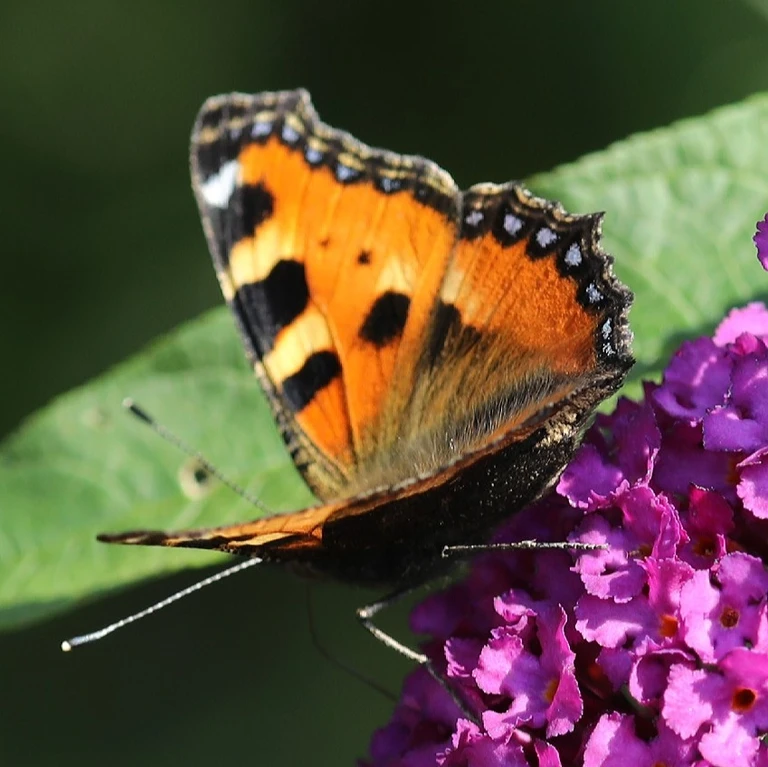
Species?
Aglais urticae
